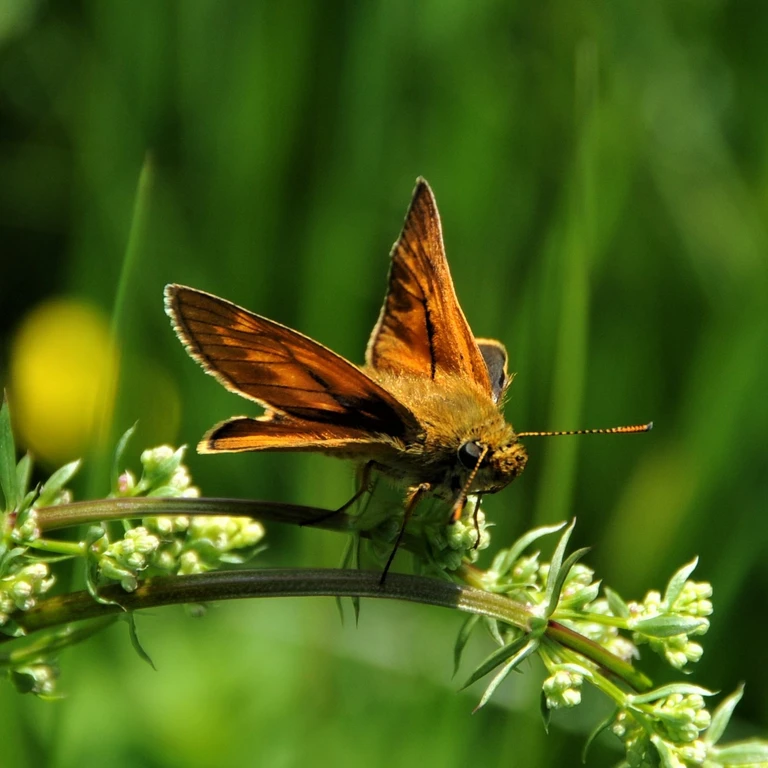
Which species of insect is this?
Ochlodes sylvanus (also Ochlodes venata)
